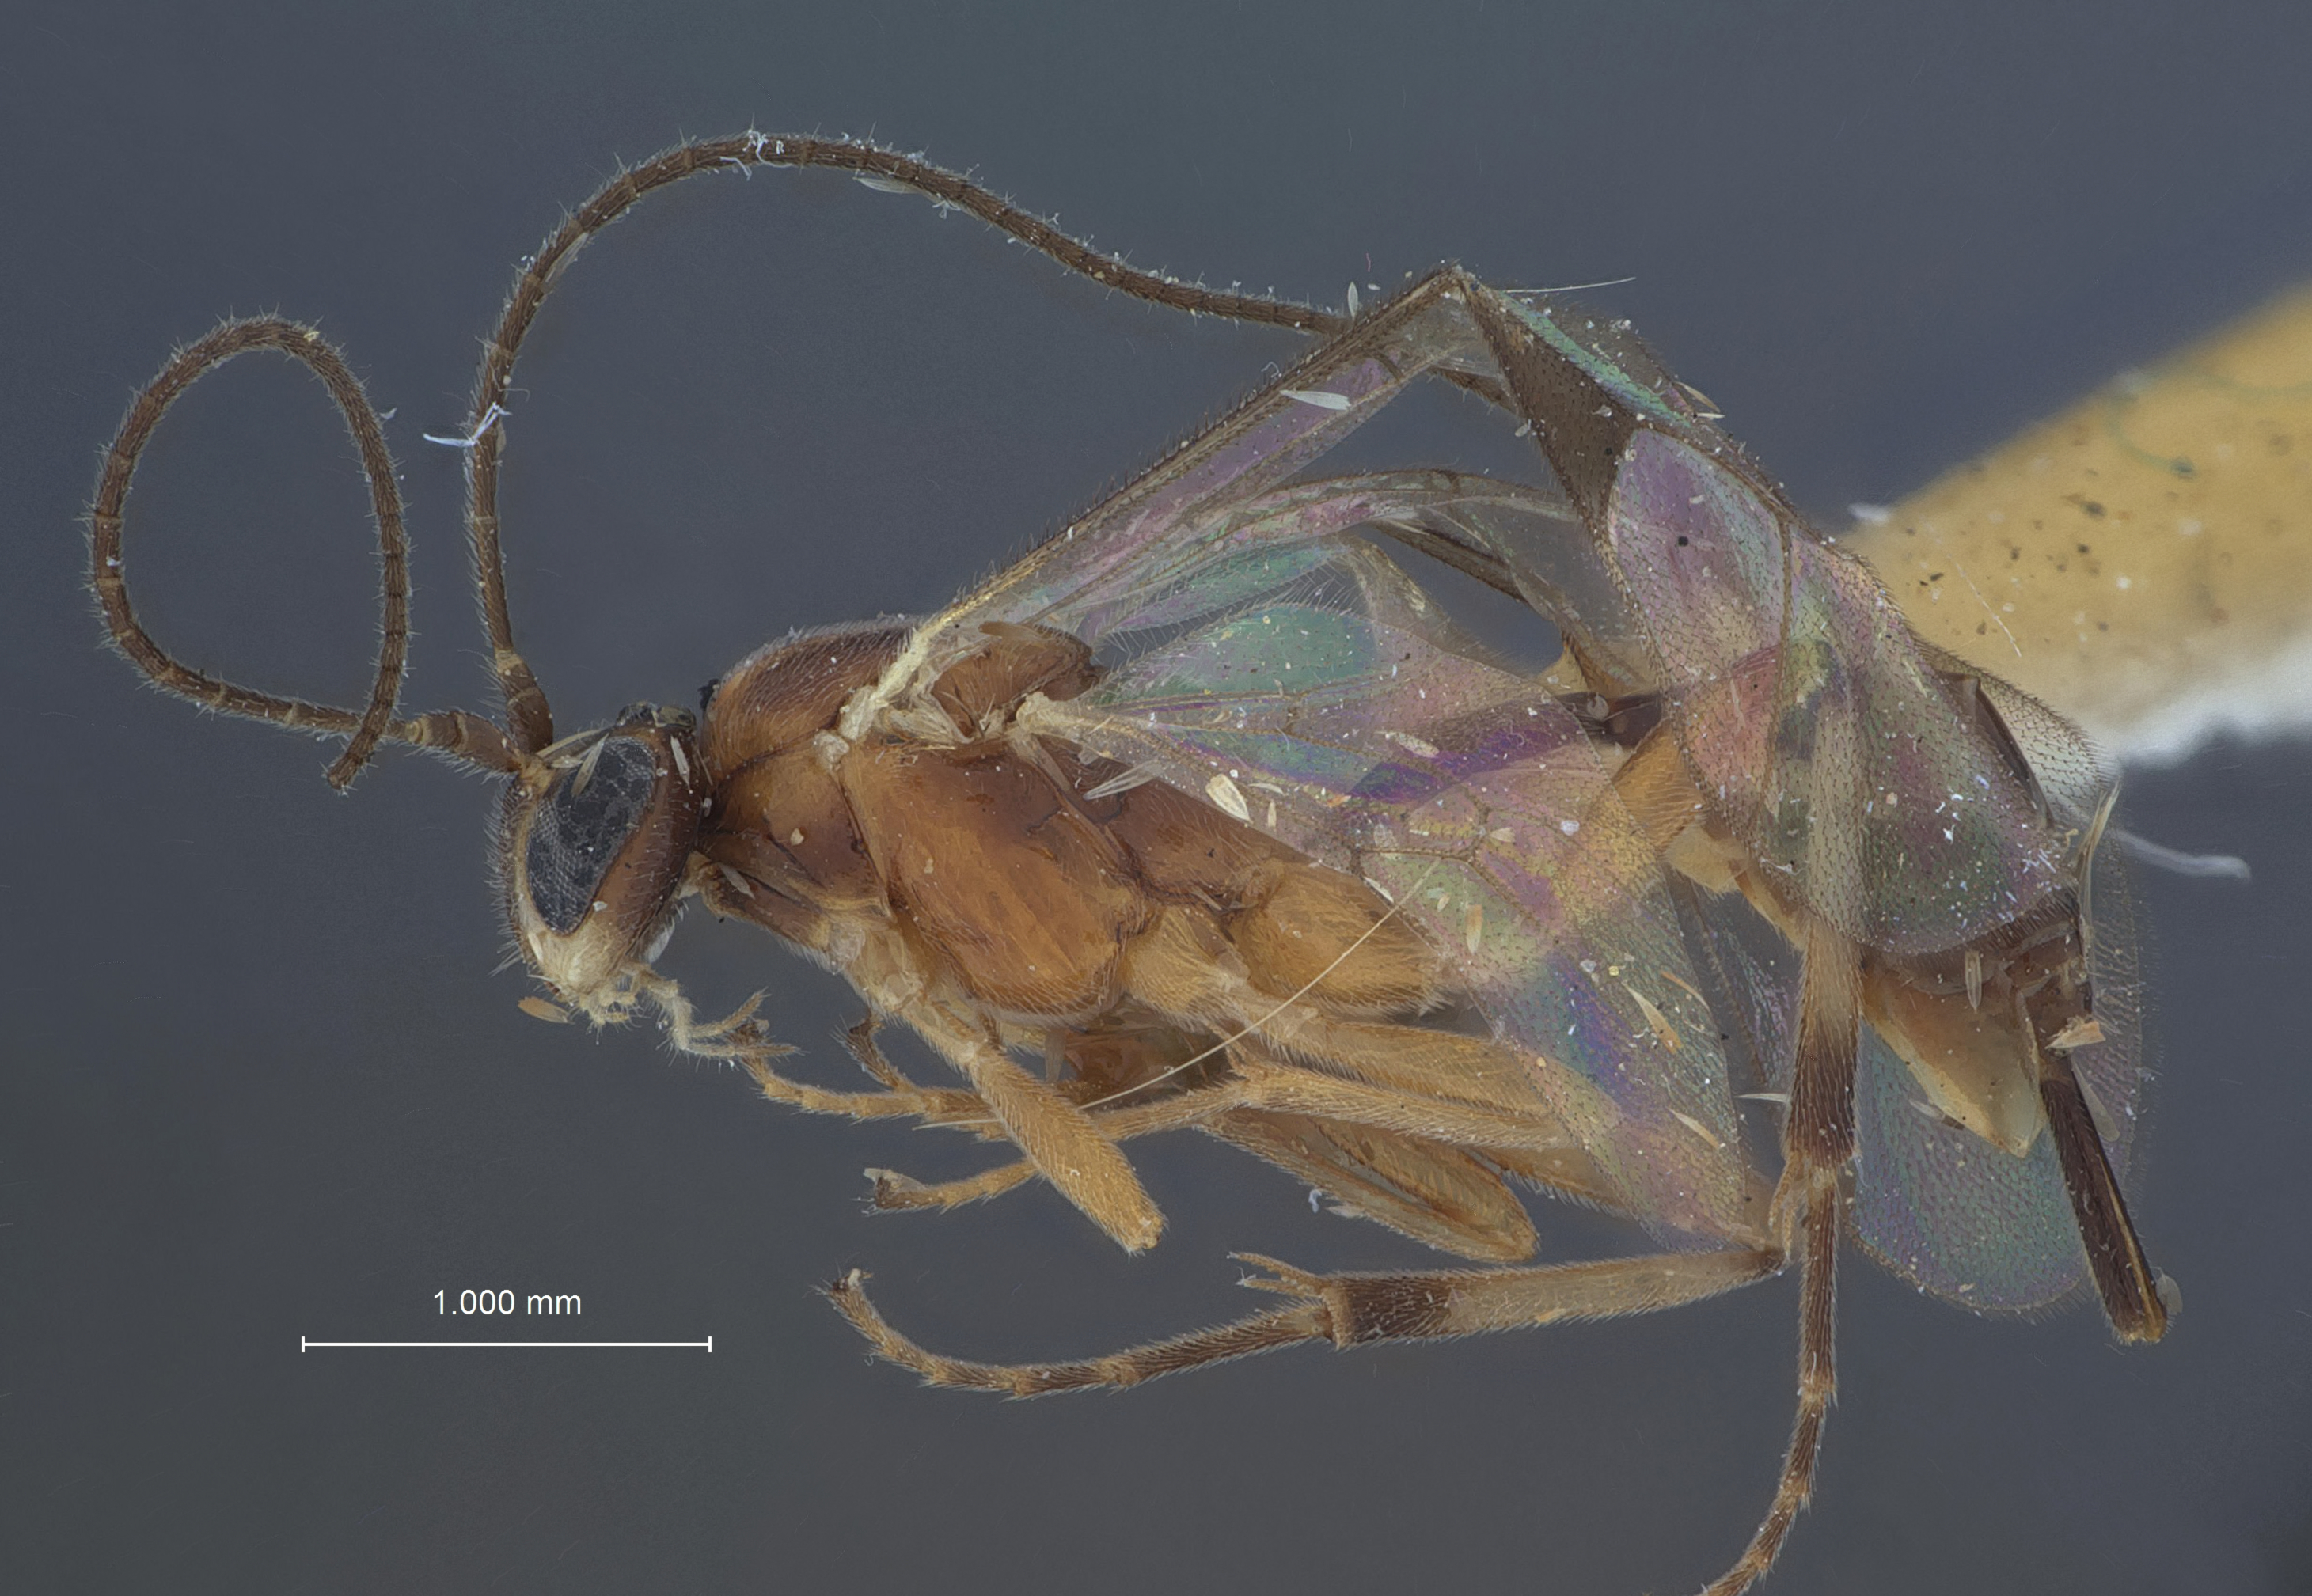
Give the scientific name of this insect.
Mesochorus diversicolor
